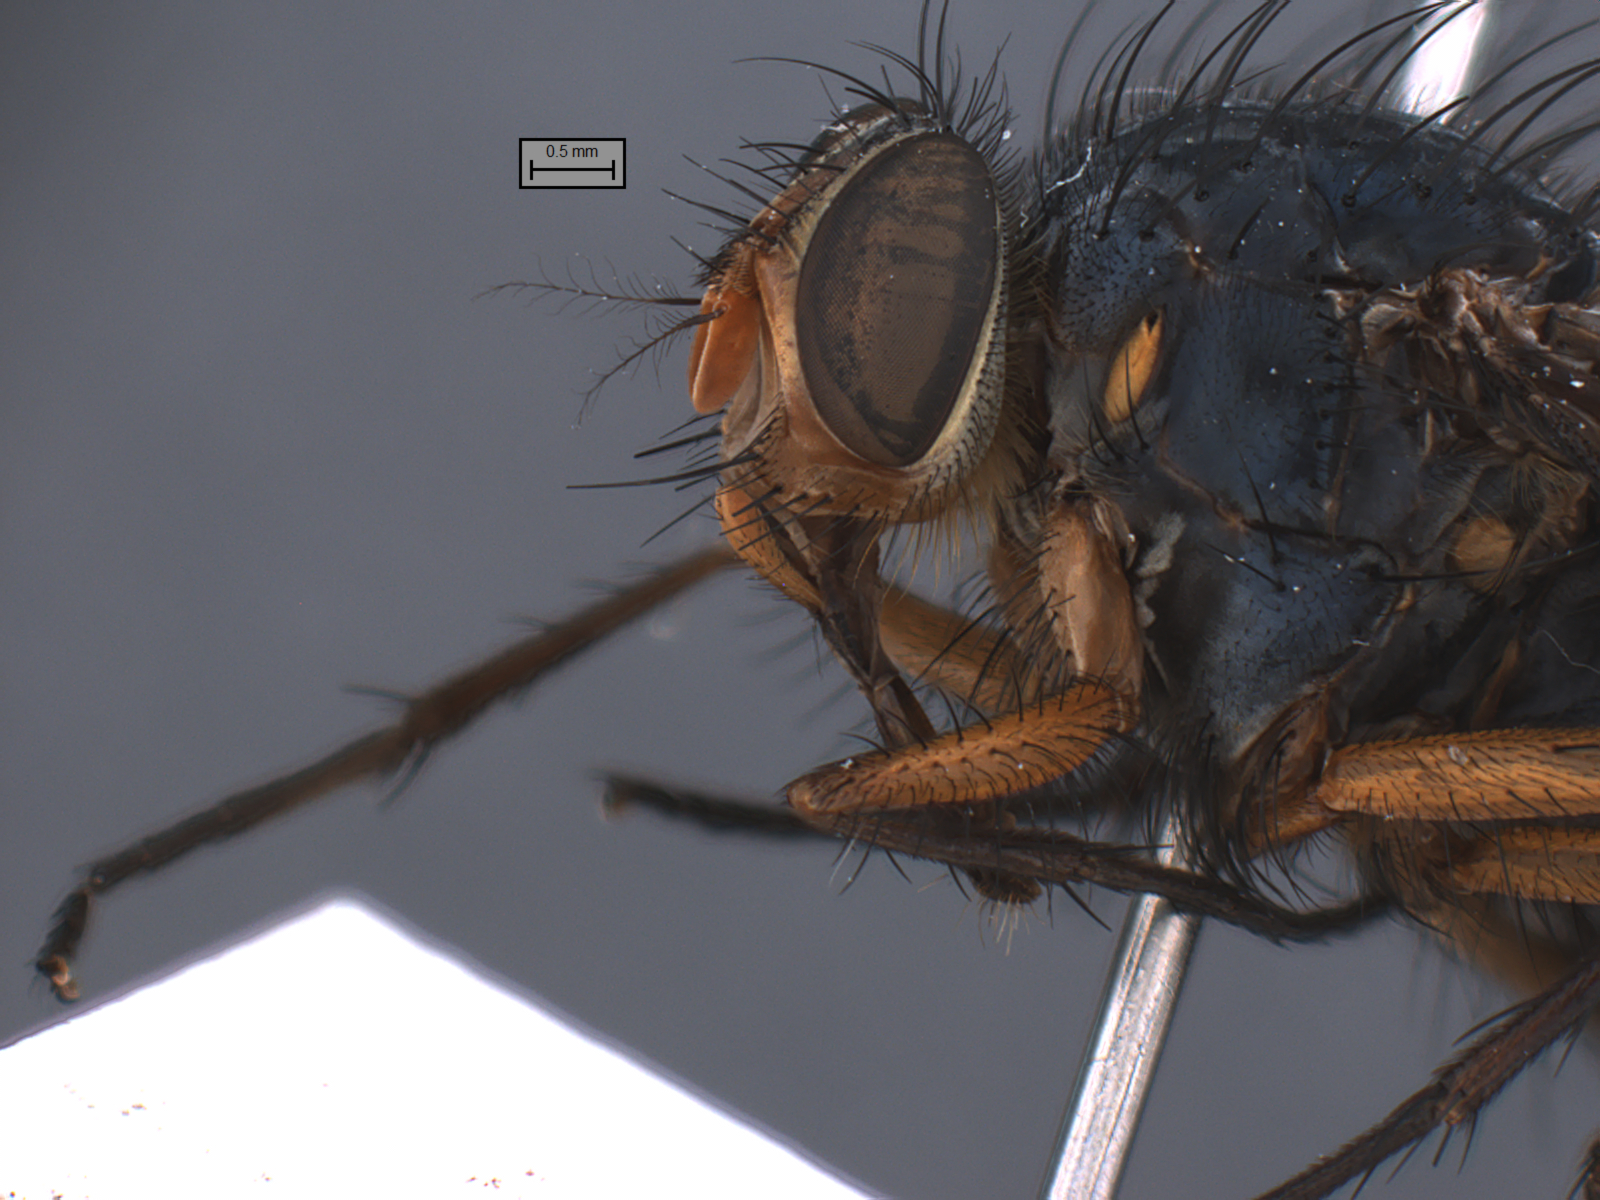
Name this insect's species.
Huascaromusca decrepita
